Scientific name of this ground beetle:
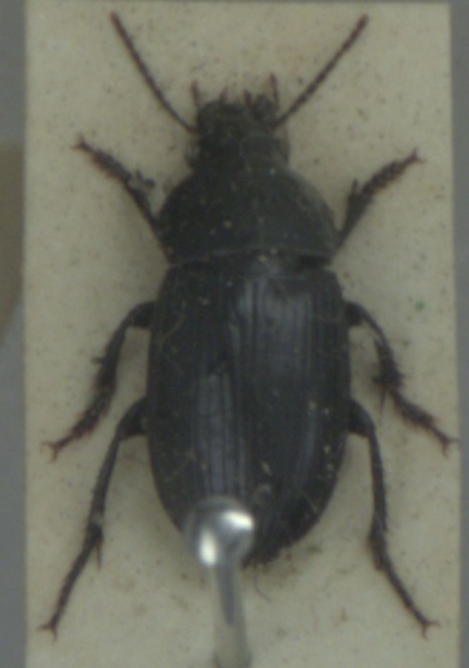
Harpalus serripes
